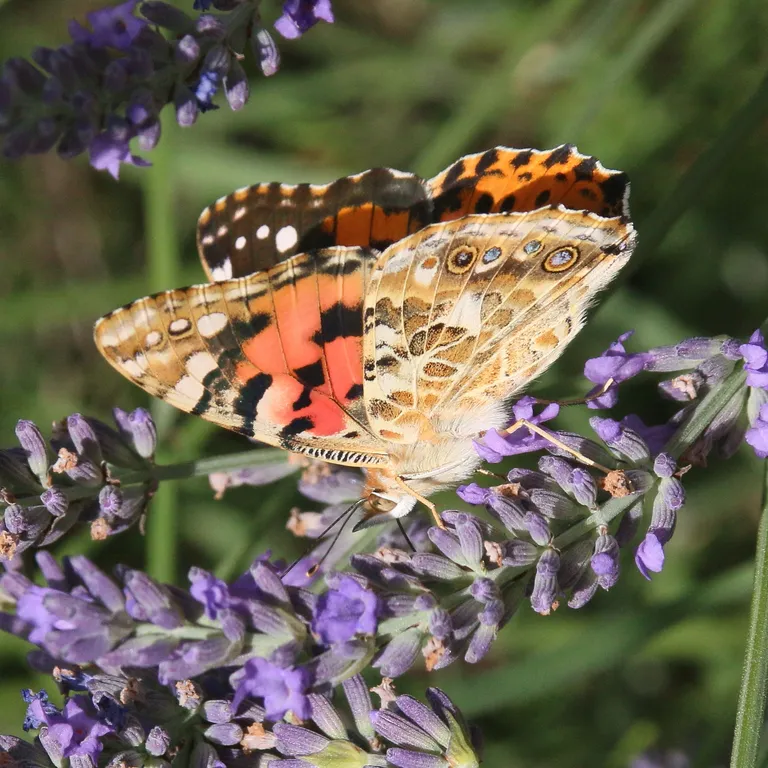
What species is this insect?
Vanessa cardui
